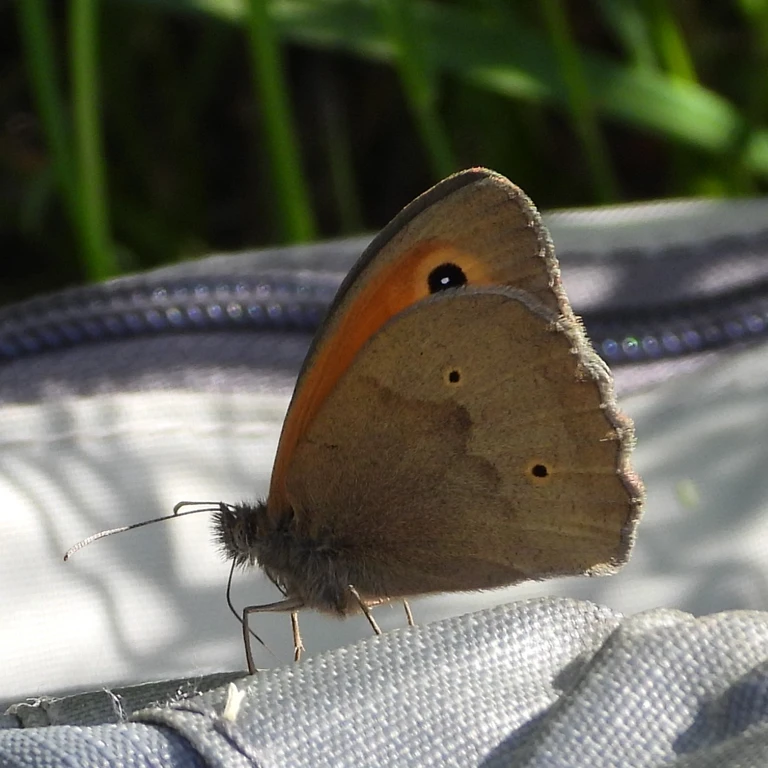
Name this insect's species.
Maniola jurtina
